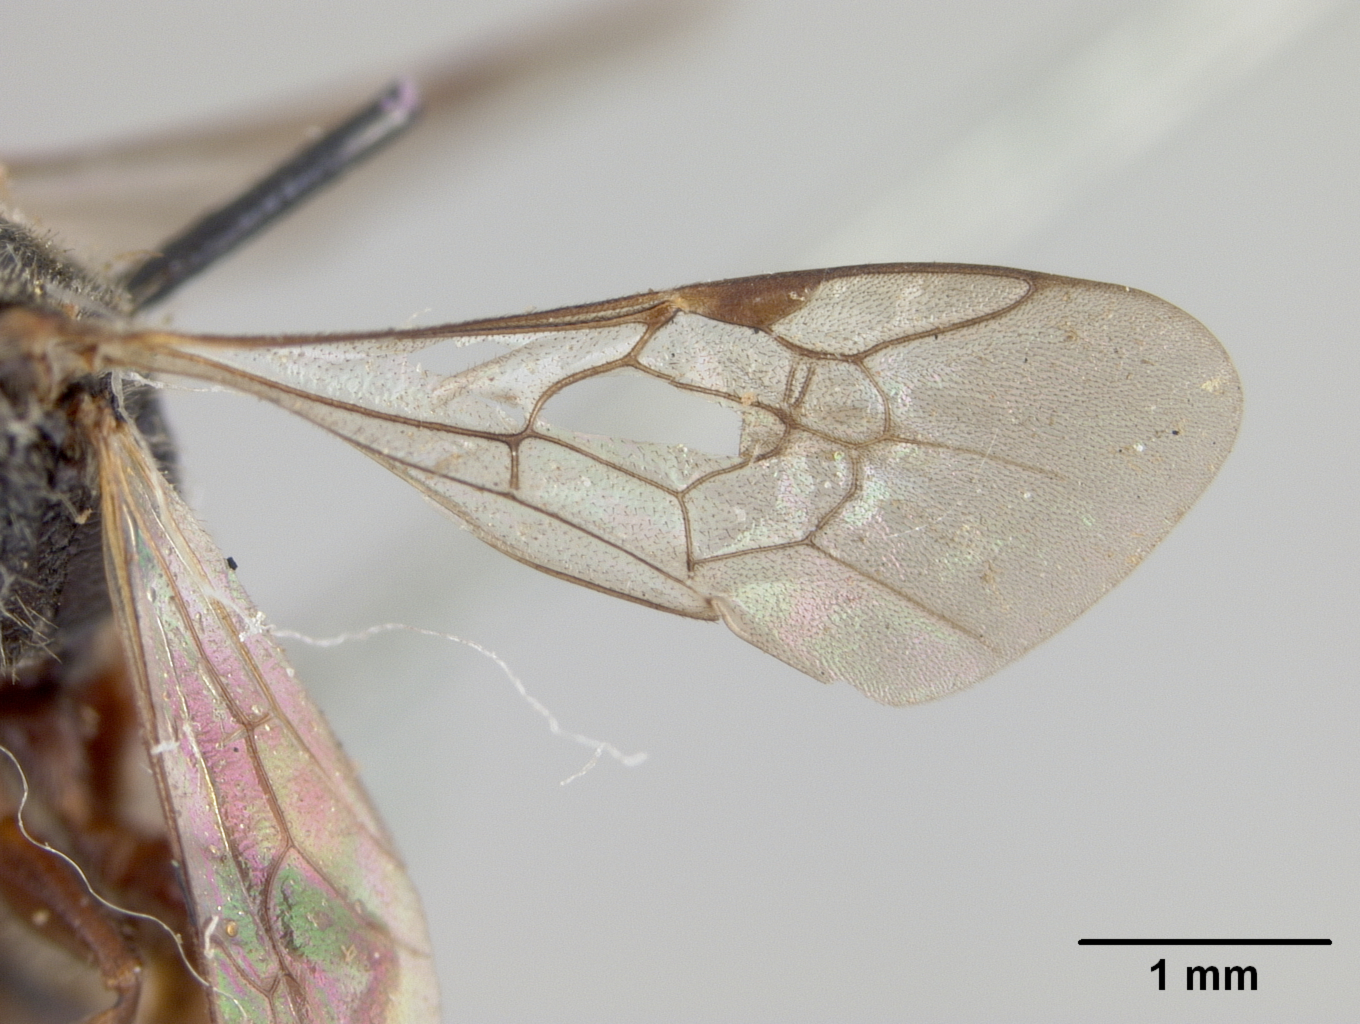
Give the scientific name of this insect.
Sphecodes shawi
